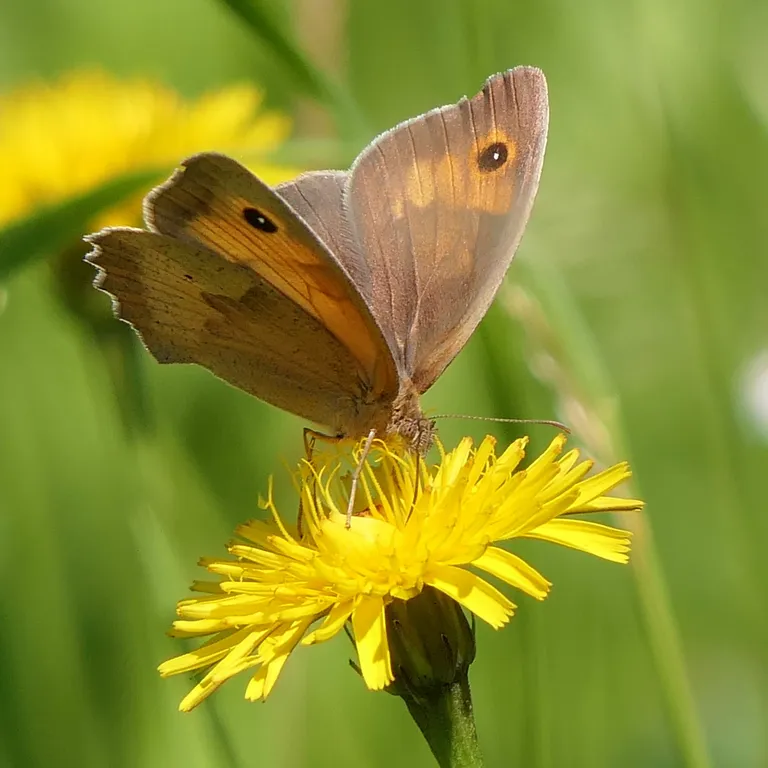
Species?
Maniola jurtina
